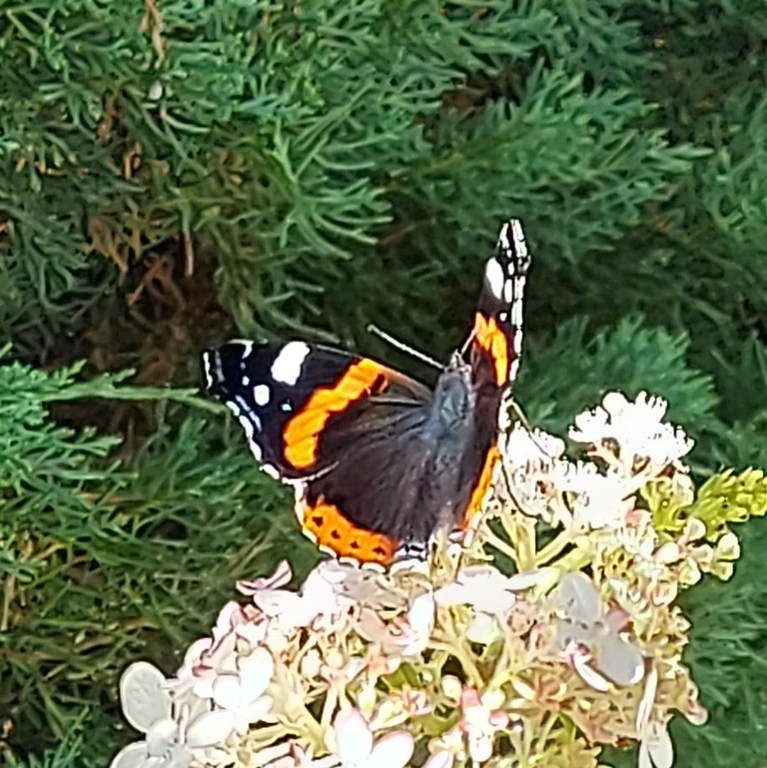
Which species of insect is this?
Vanessa atalanta
